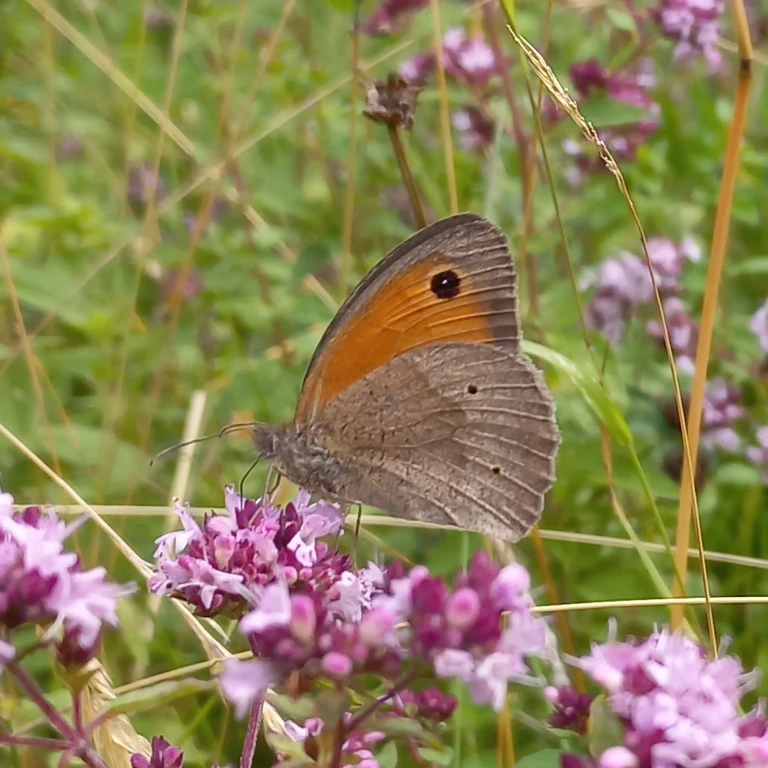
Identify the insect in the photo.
Maniola jurtina
